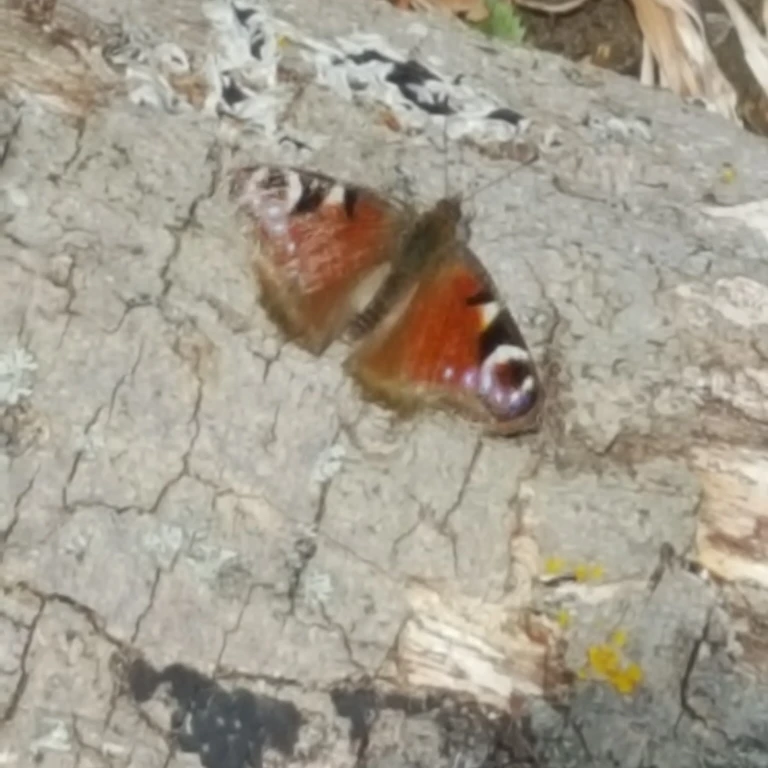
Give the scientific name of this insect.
Aglais io
